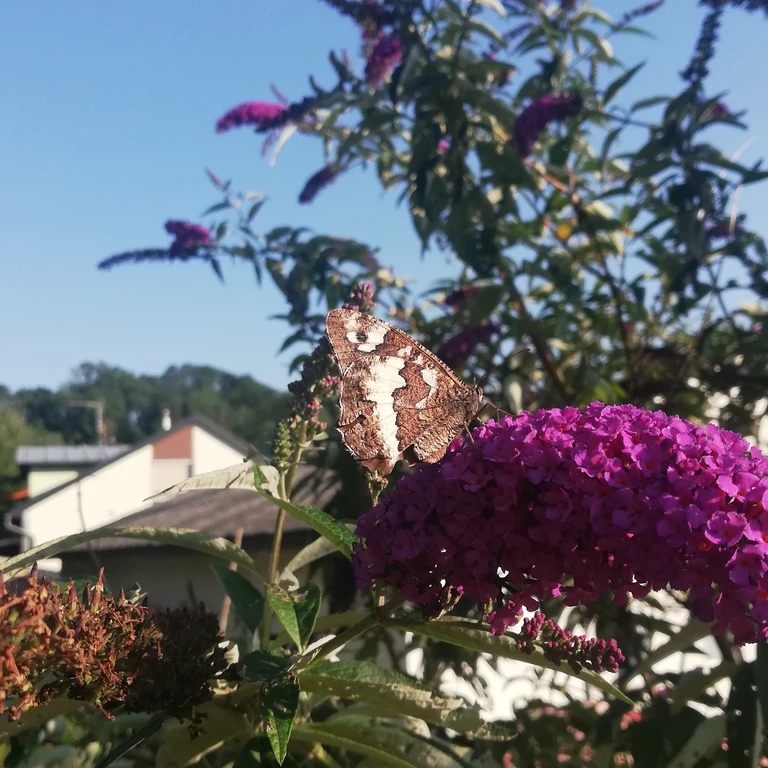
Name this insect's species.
Brintesia circe
